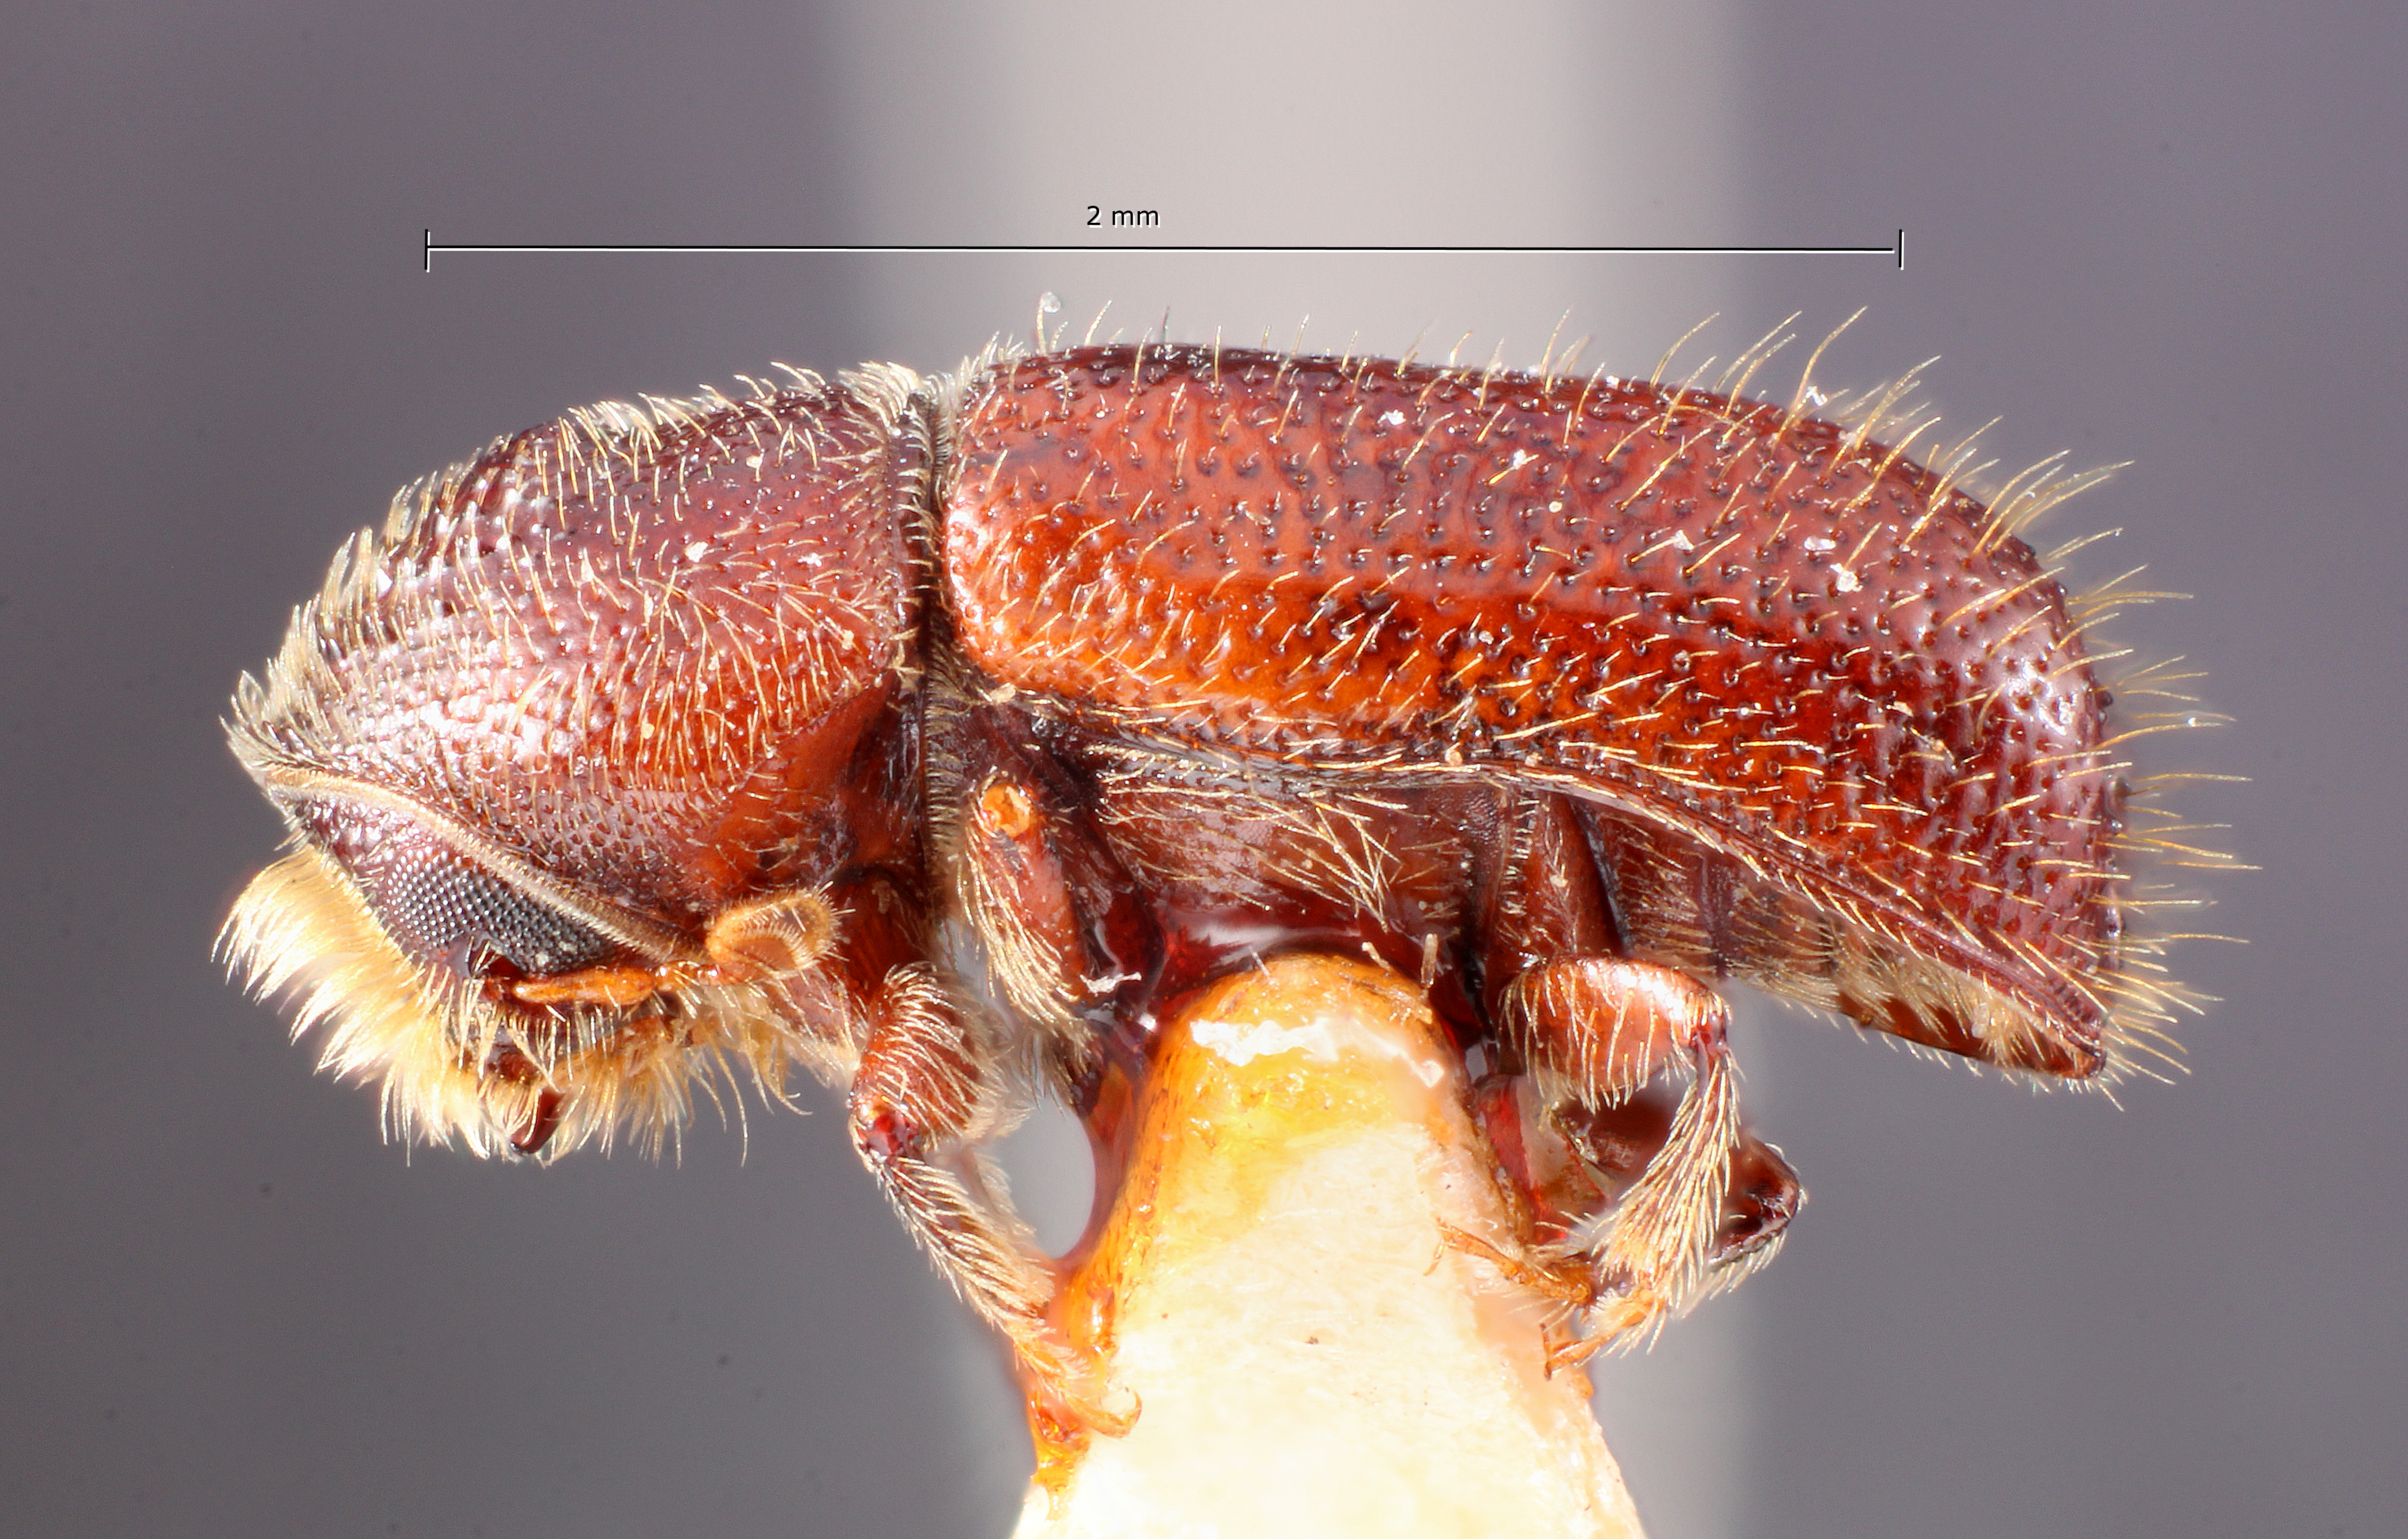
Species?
Pityophthorus crassus
